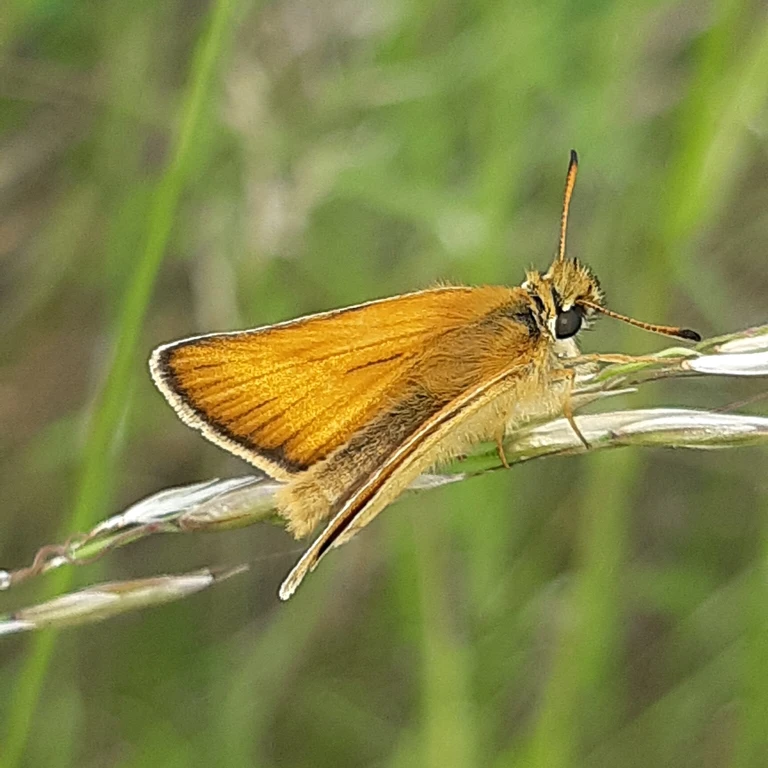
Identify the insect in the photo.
Thymelicus lineola
